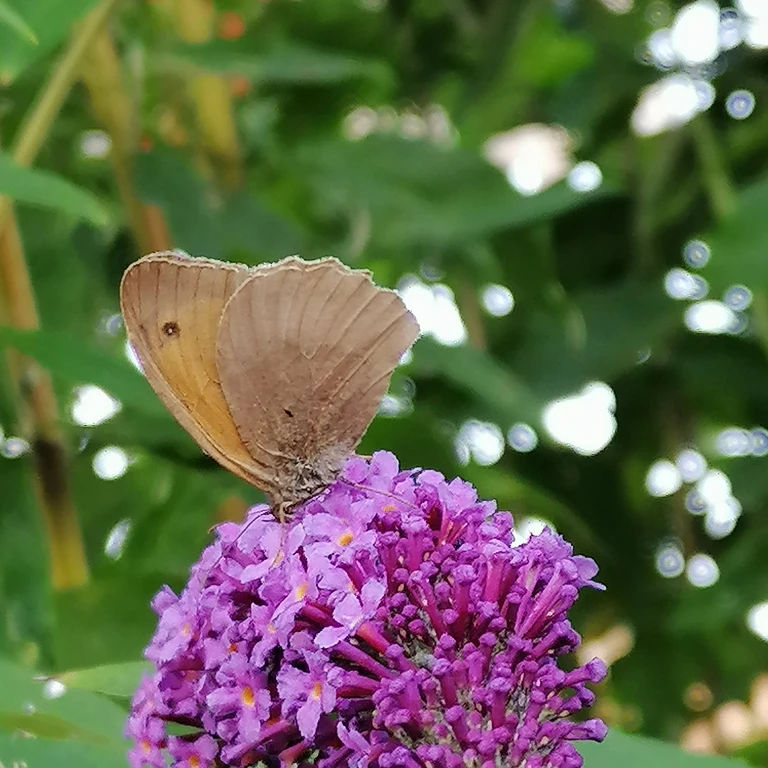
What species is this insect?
Maniola jurtina
